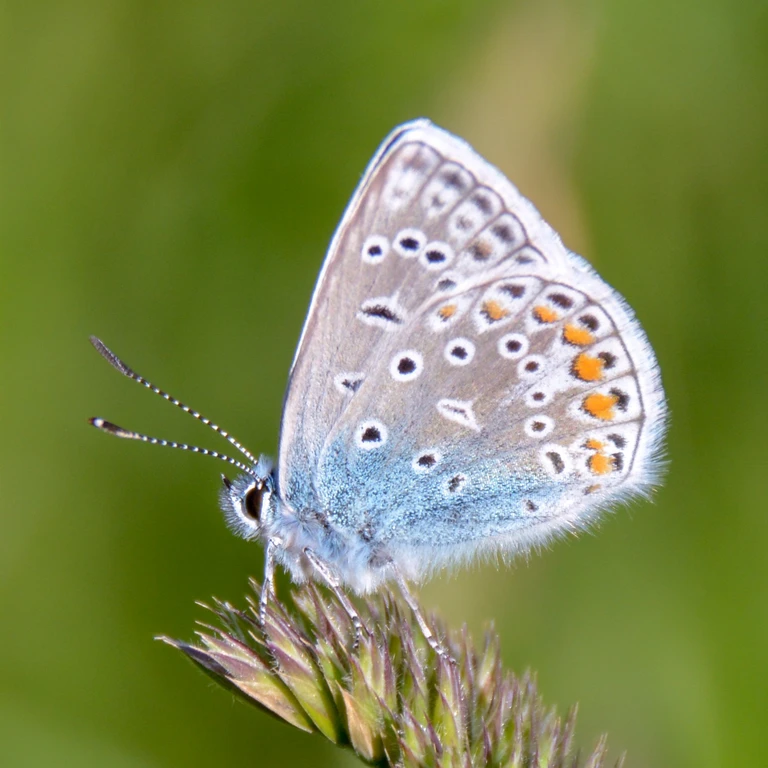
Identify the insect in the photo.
Polyommatus icarus
